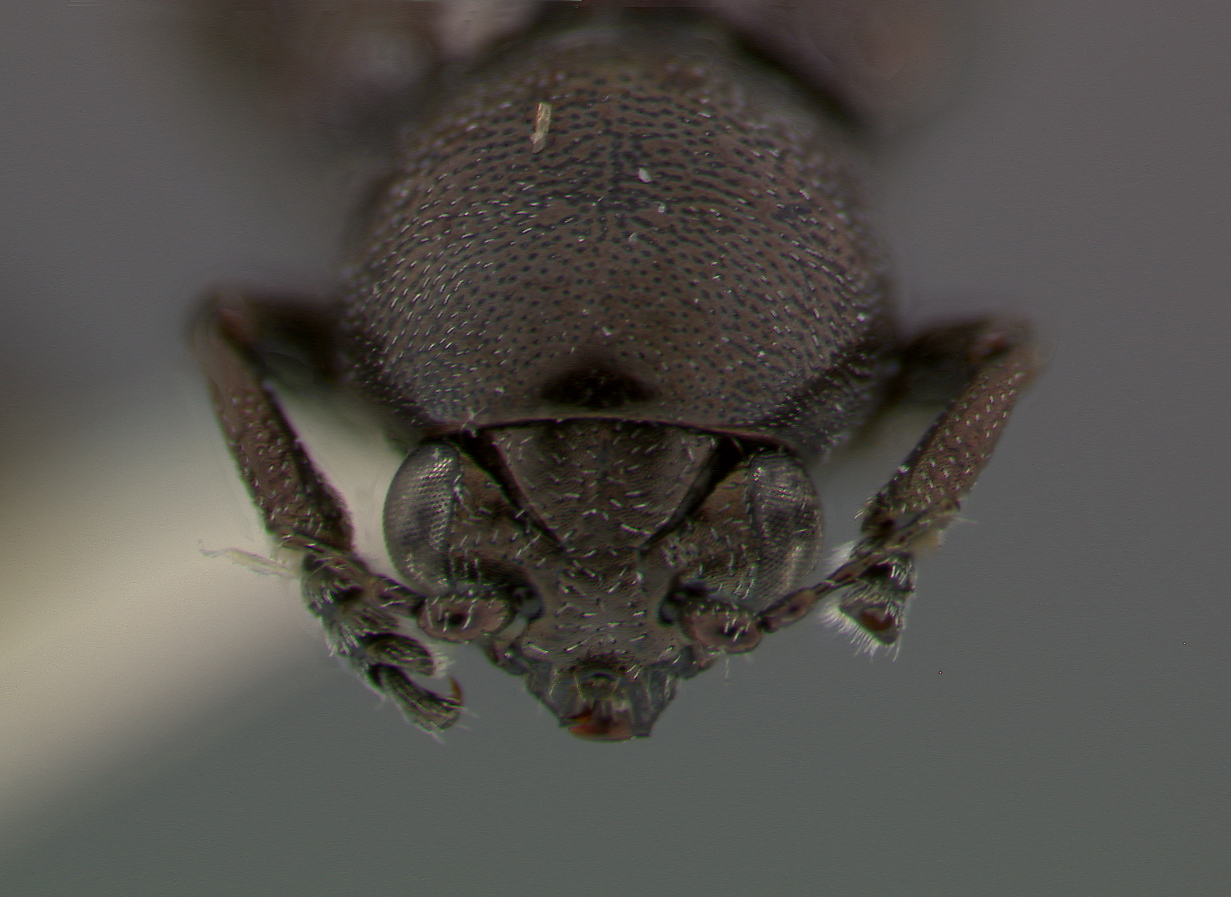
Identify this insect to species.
Graphops floridana
